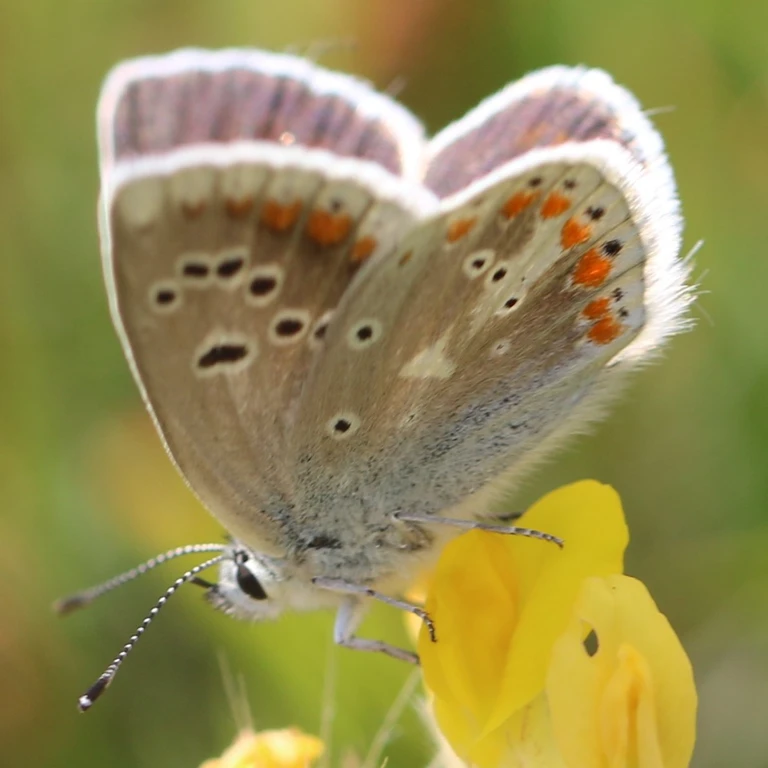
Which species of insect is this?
Polyommatus dorylas
